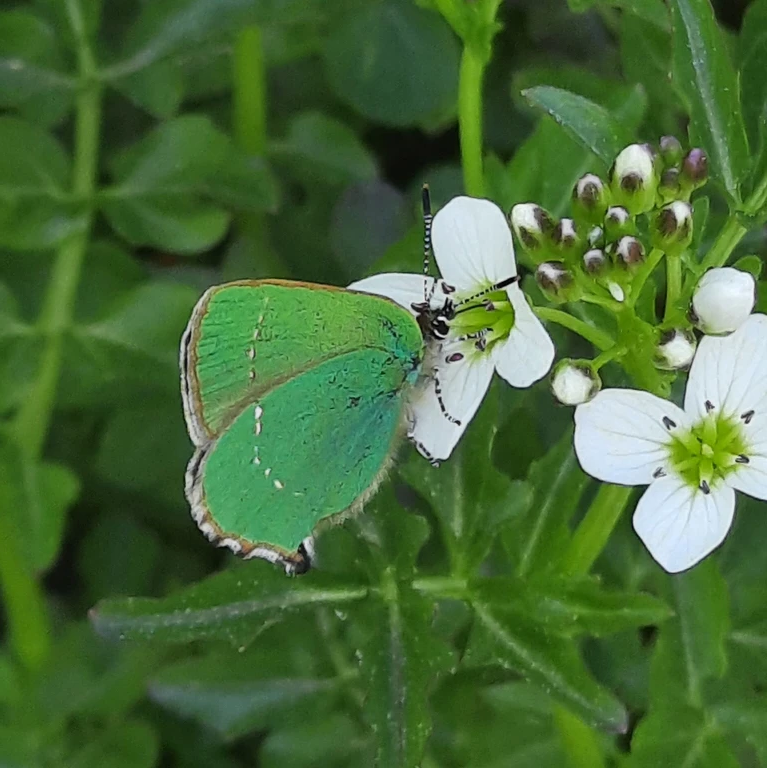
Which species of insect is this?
Callophrys rubi
